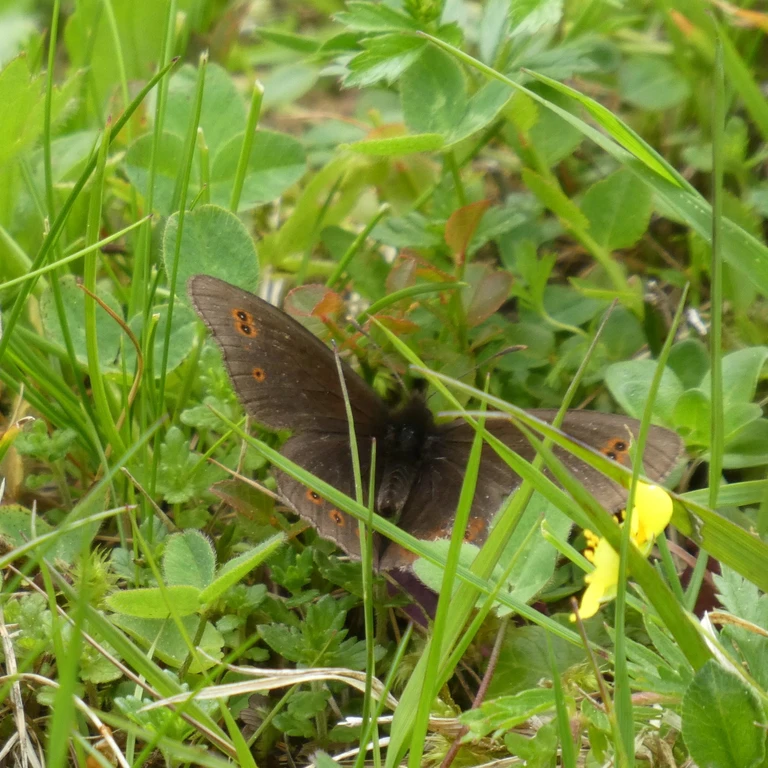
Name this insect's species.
Erebia medusa
